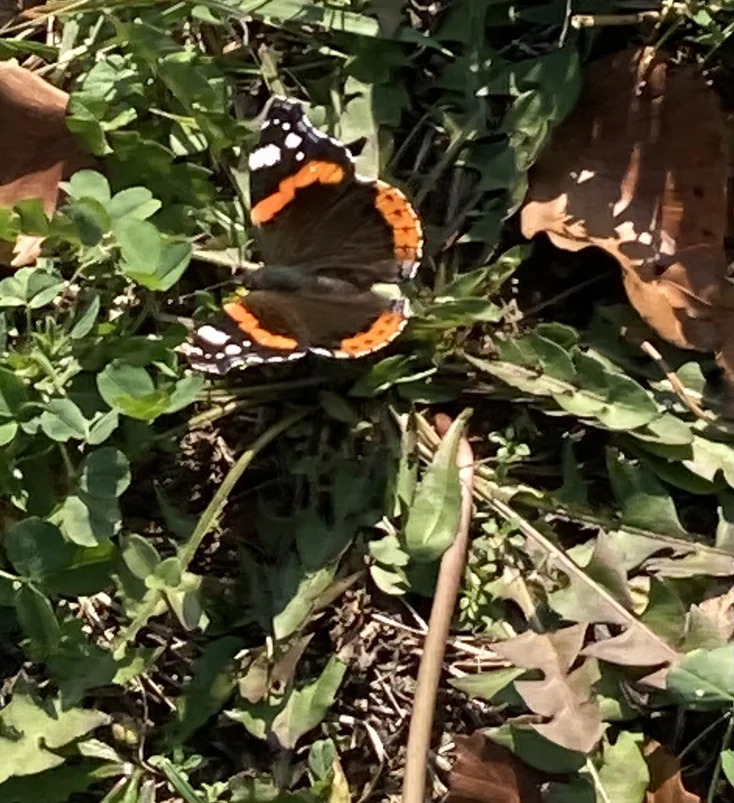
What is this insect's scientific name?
Vanessa atalanta
